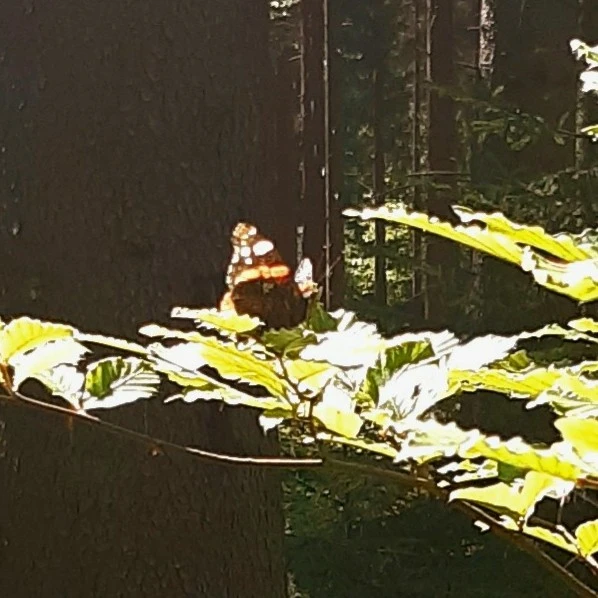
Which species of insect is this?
Vanessa atalanta
